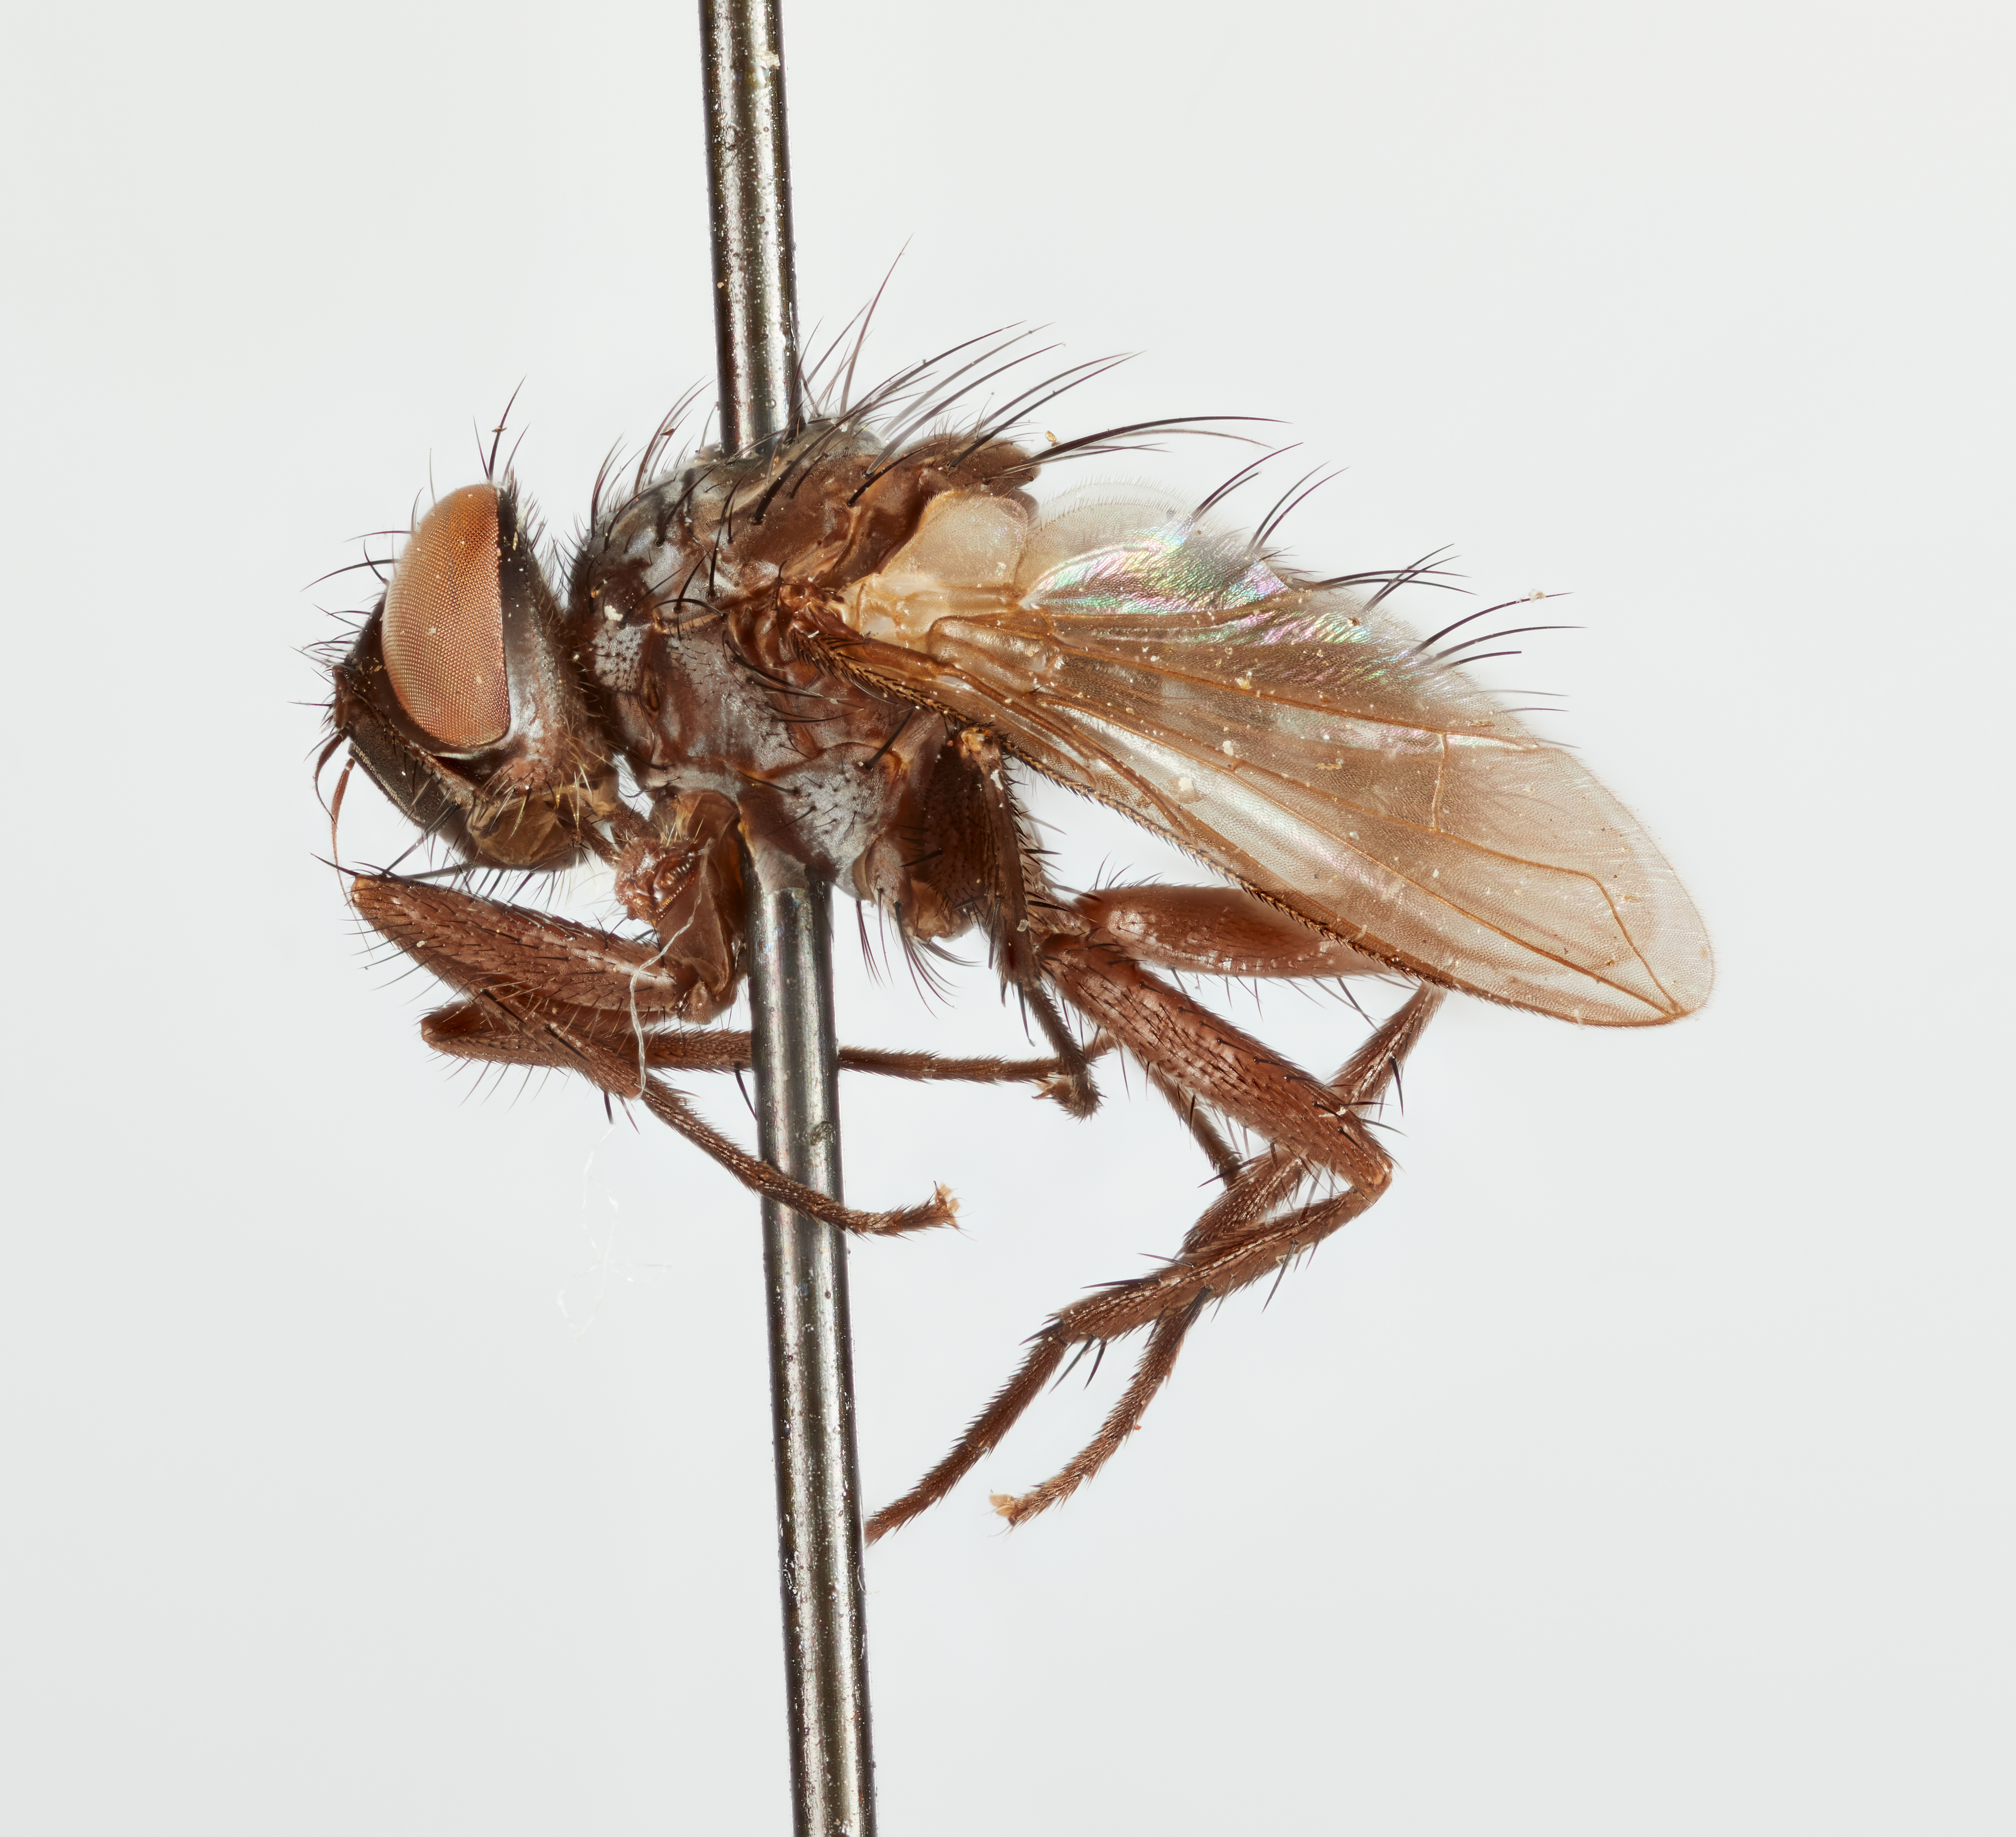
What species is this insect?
Torynotachina quinteri
